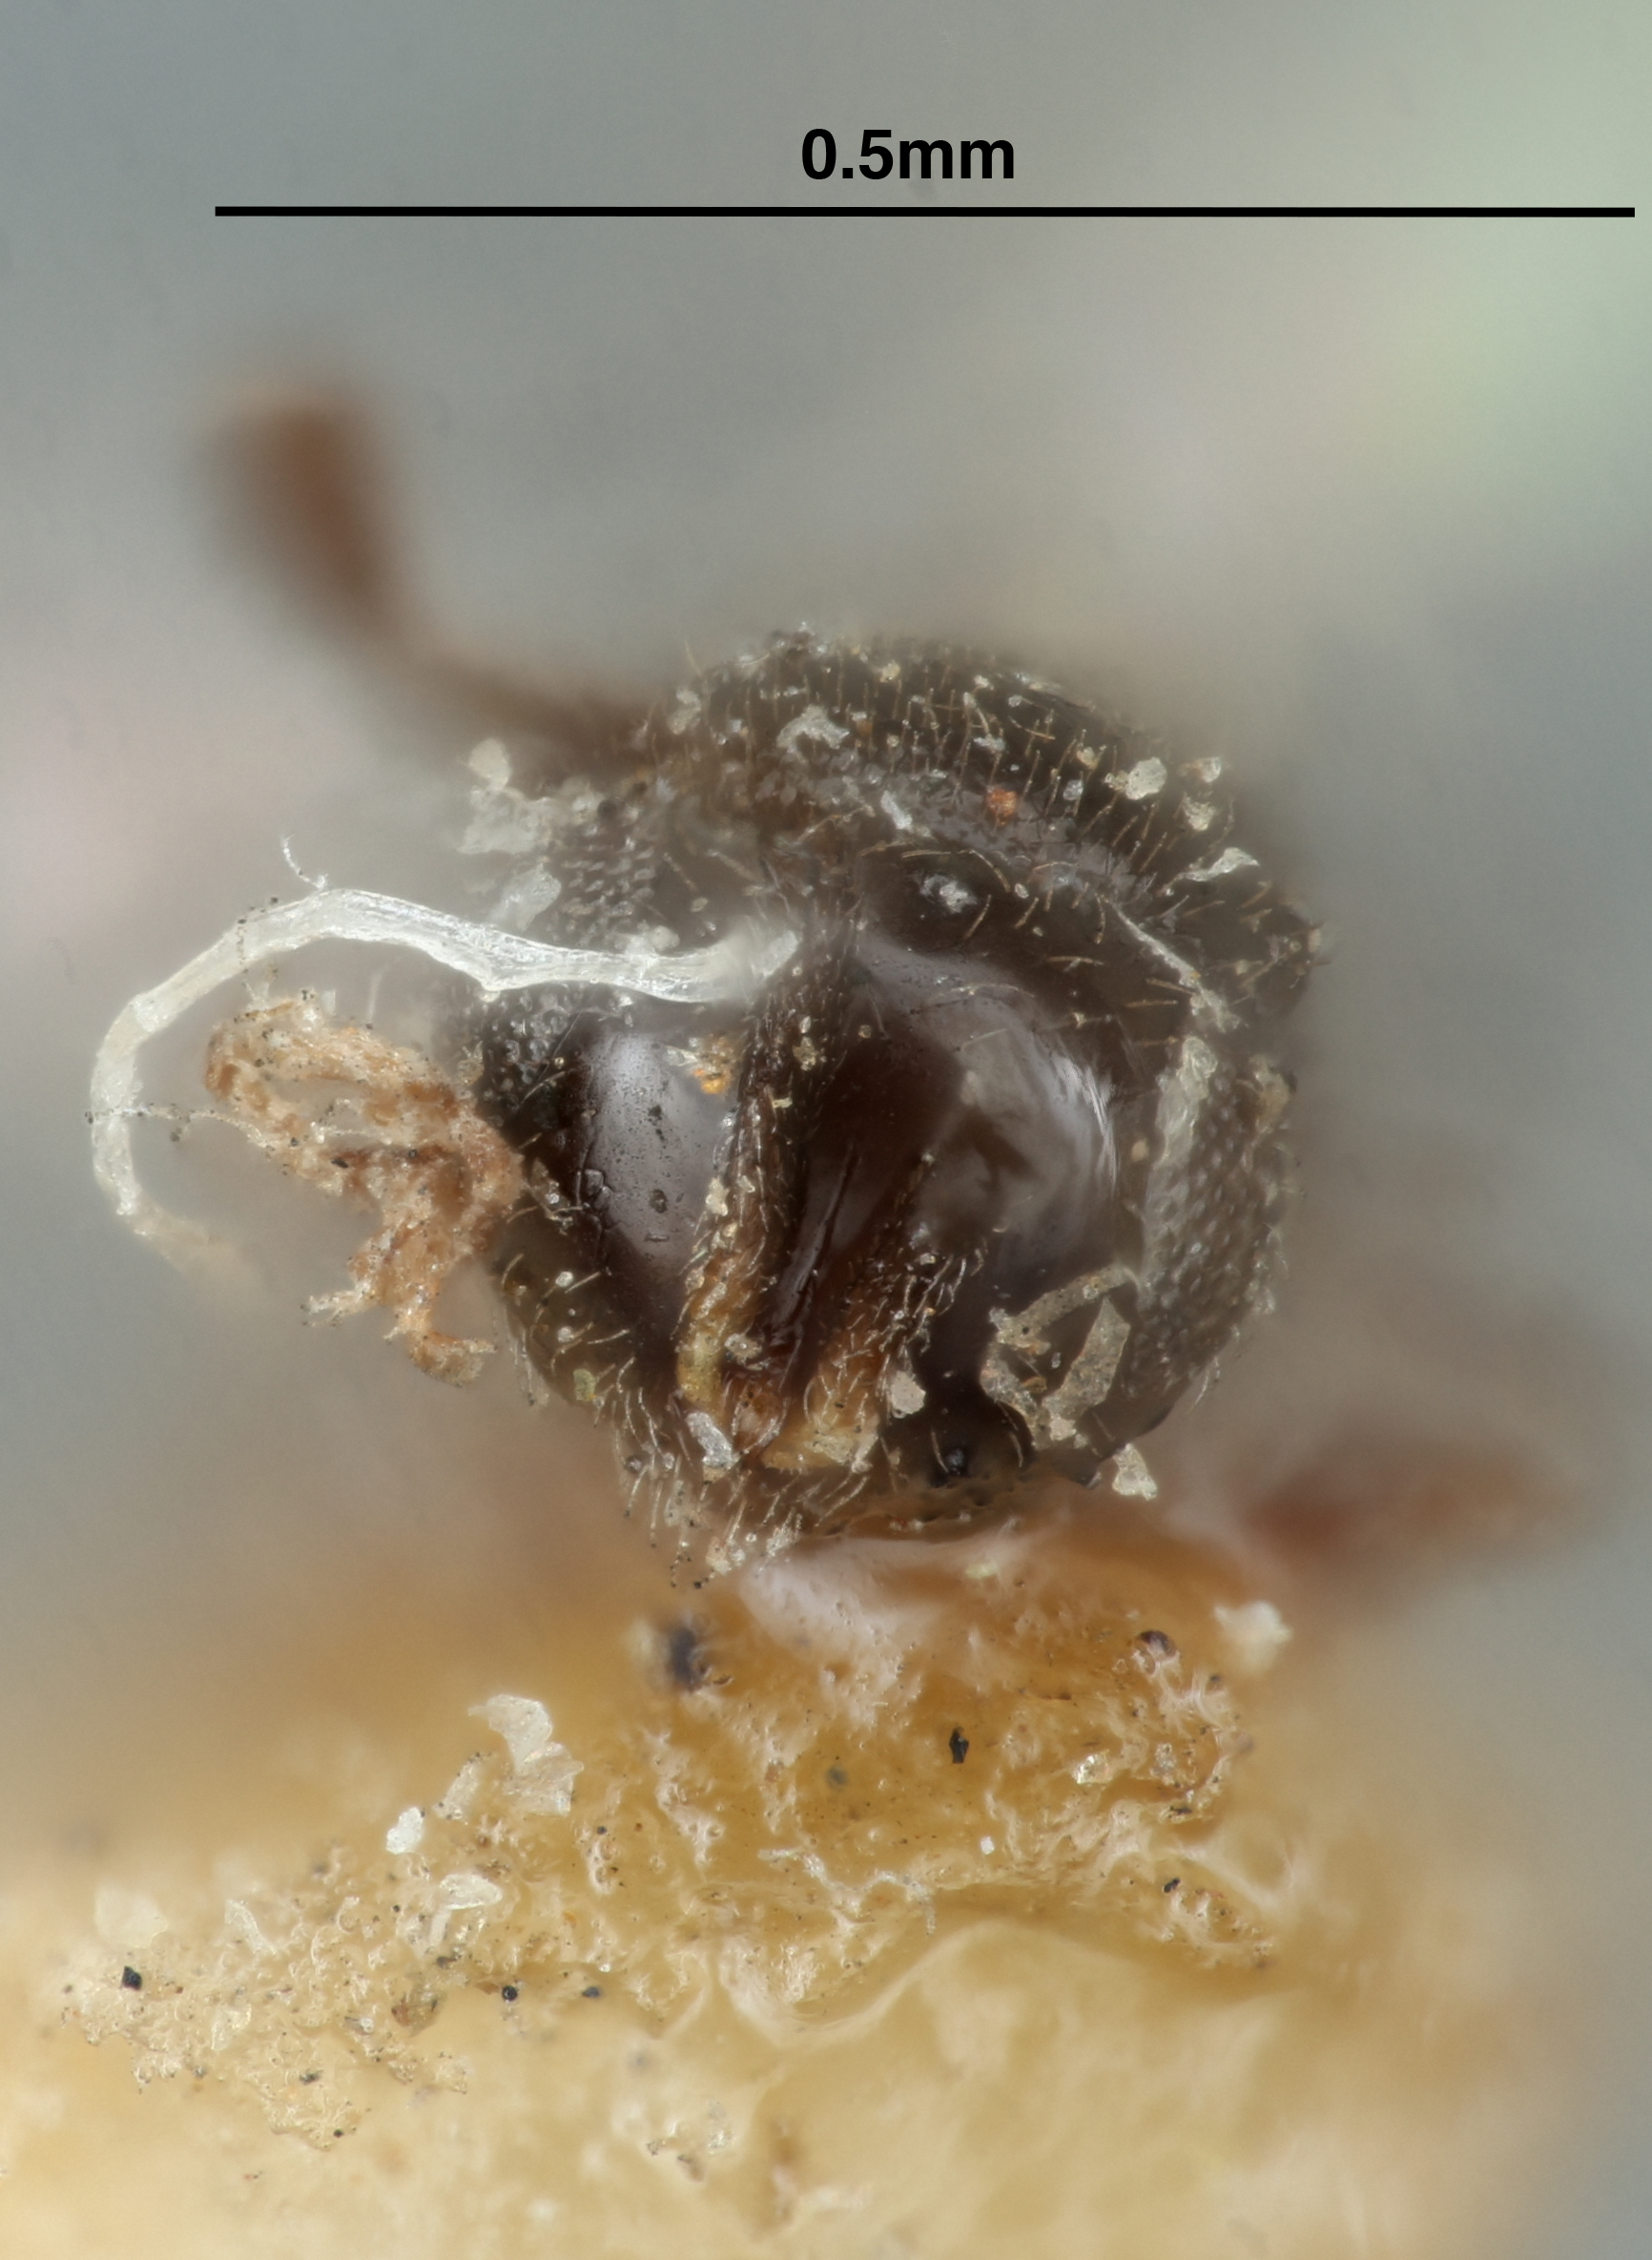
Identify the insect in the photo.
Trimorus brevicarinatus
